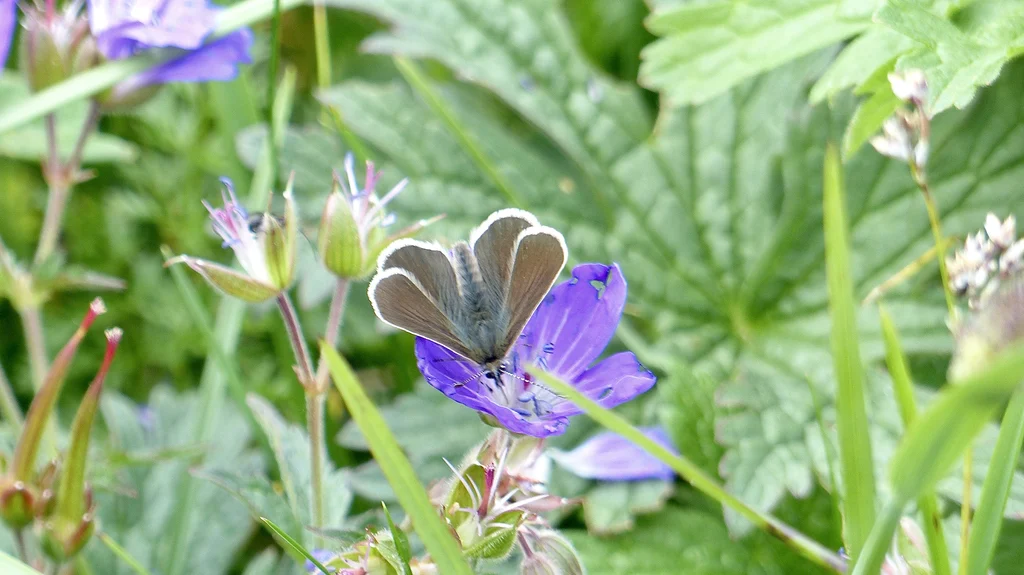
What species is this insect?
Eumedonia eumedon
